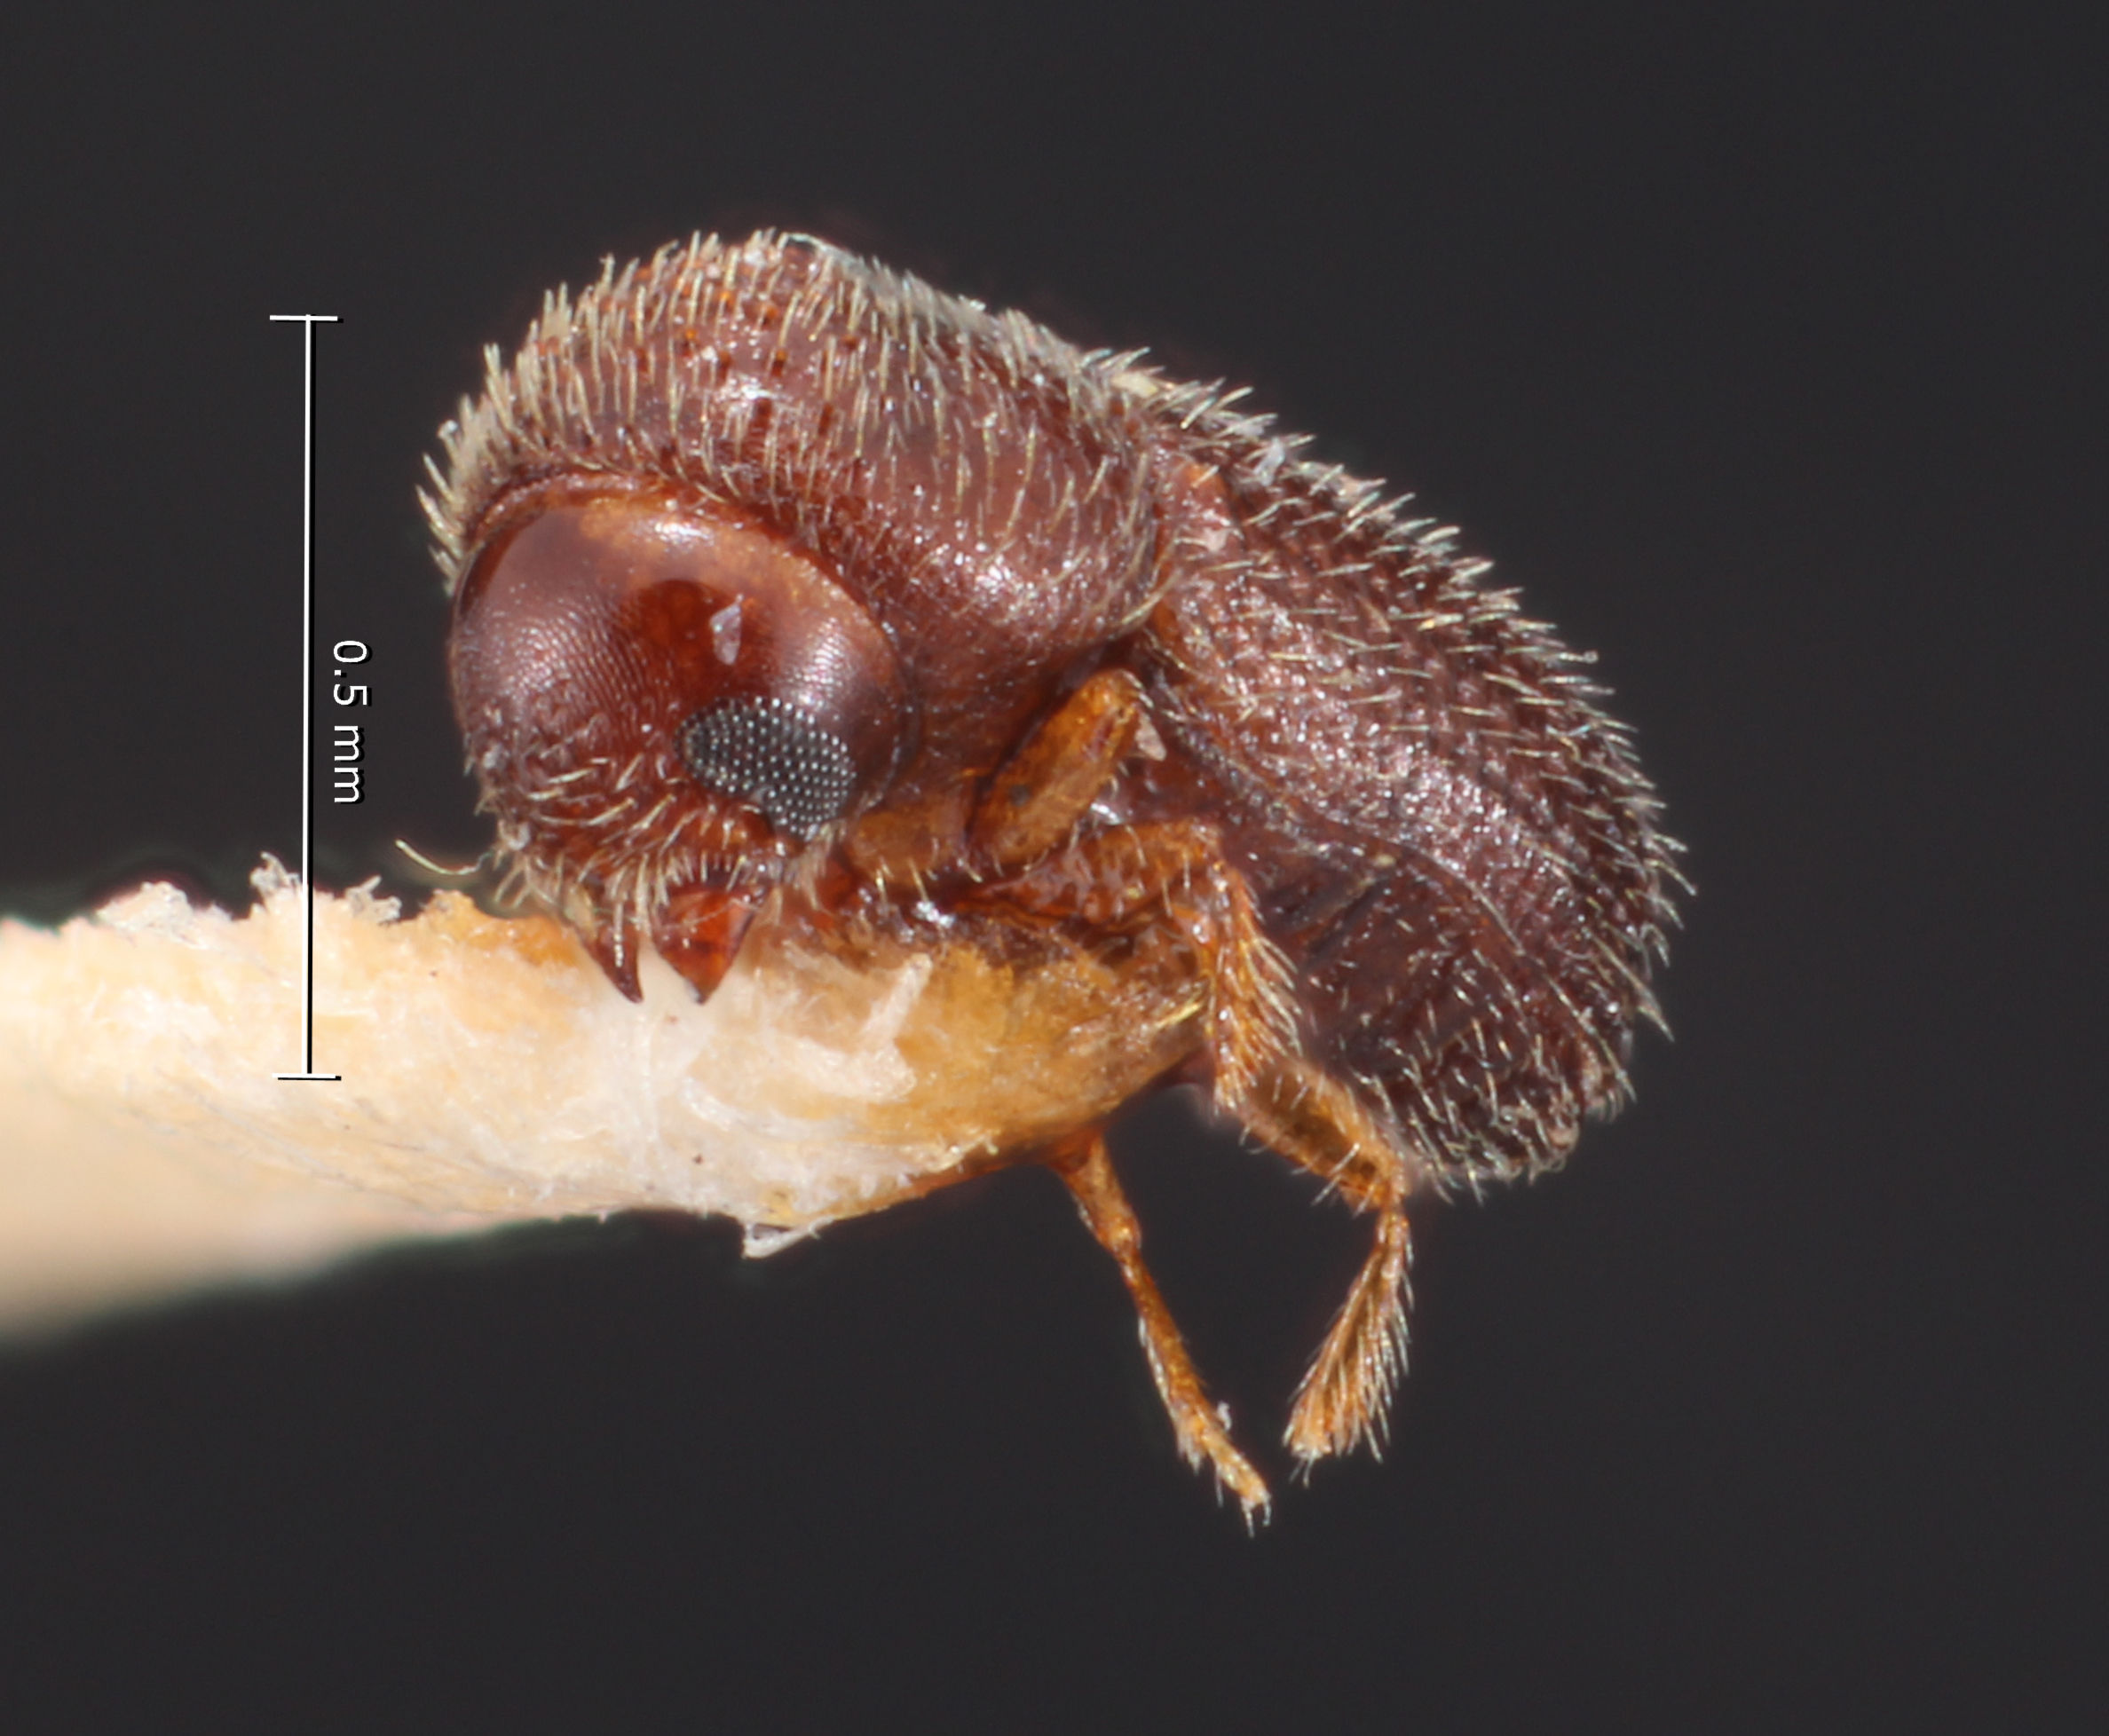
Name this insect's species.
Hypothenemus pilosus
